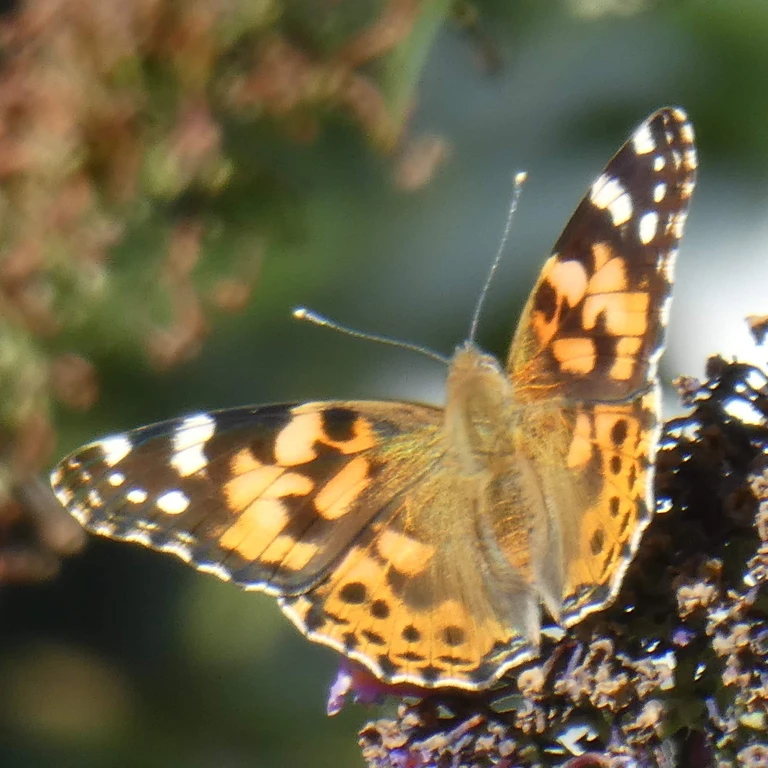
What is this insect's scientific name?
Vanessa cardui
